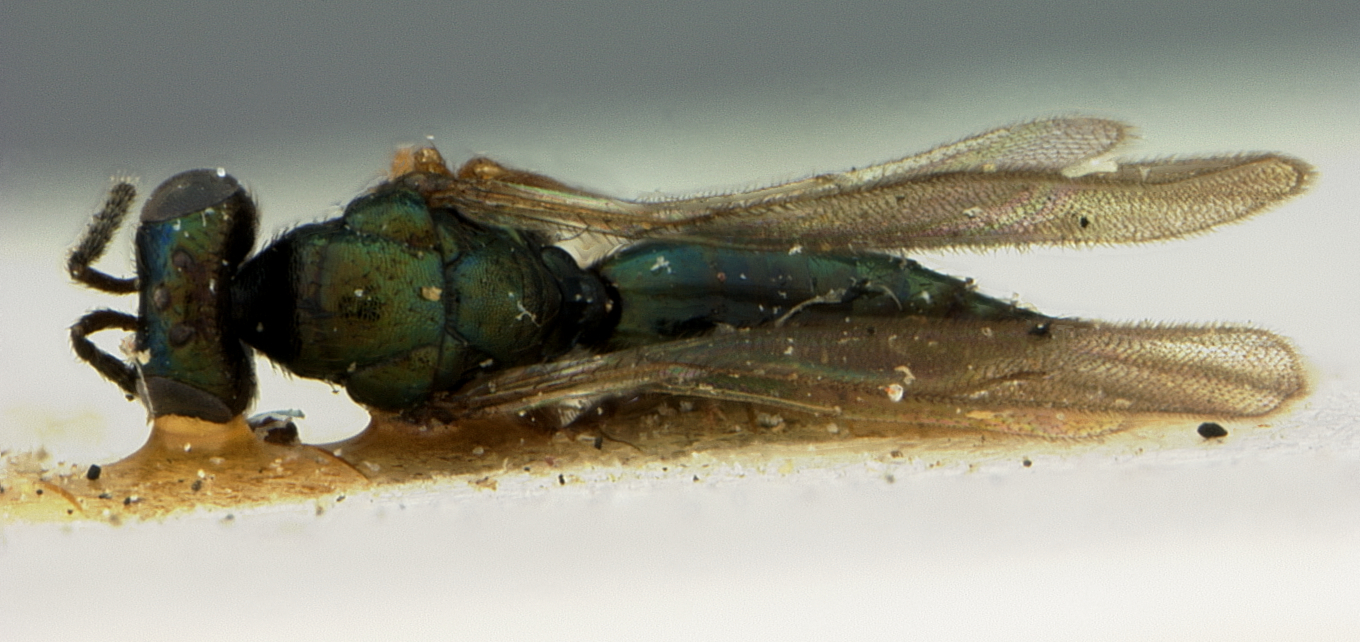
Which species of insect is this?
Toxeuma ferrugineipes
